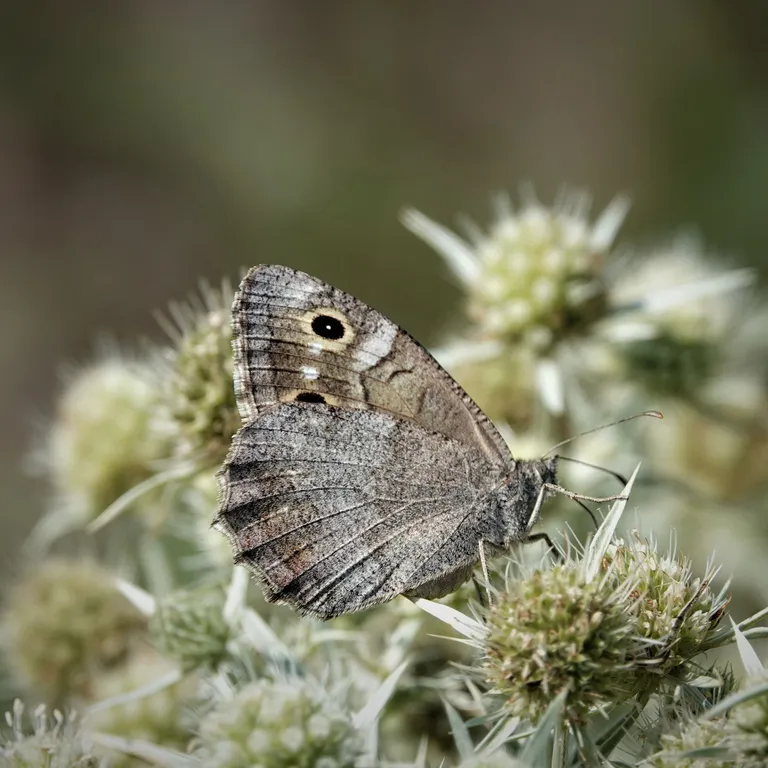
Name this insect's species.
Hipparchia statilinus
